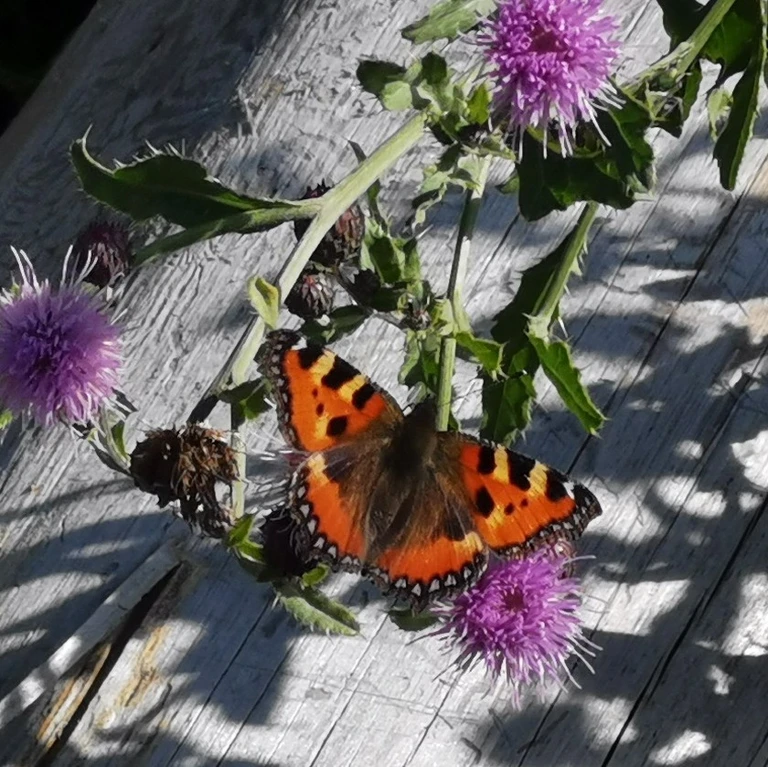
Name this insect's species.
Aglais urticae
